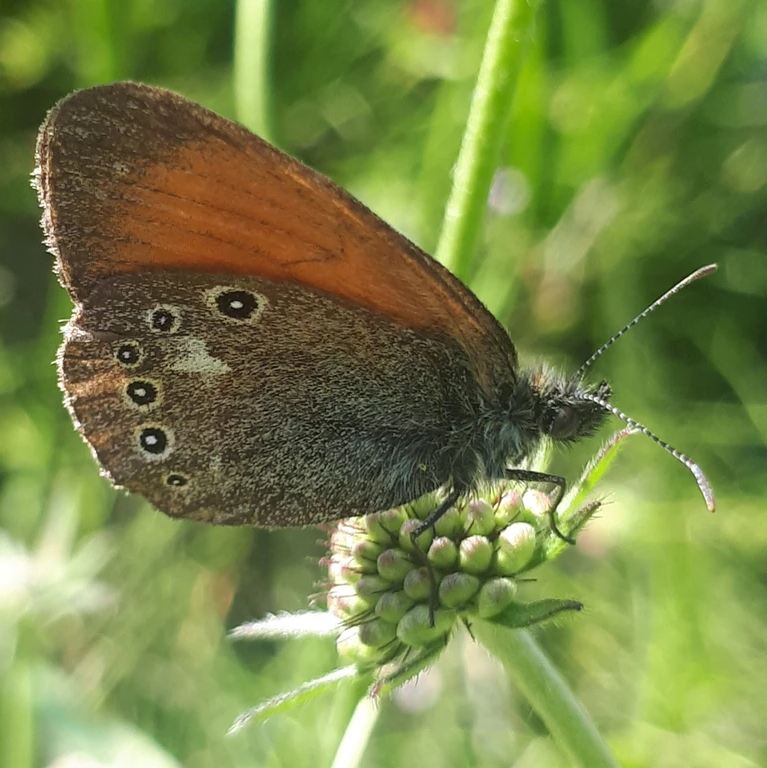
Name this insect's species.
Coenonympha glycerion (also Coenonympha iphis)
